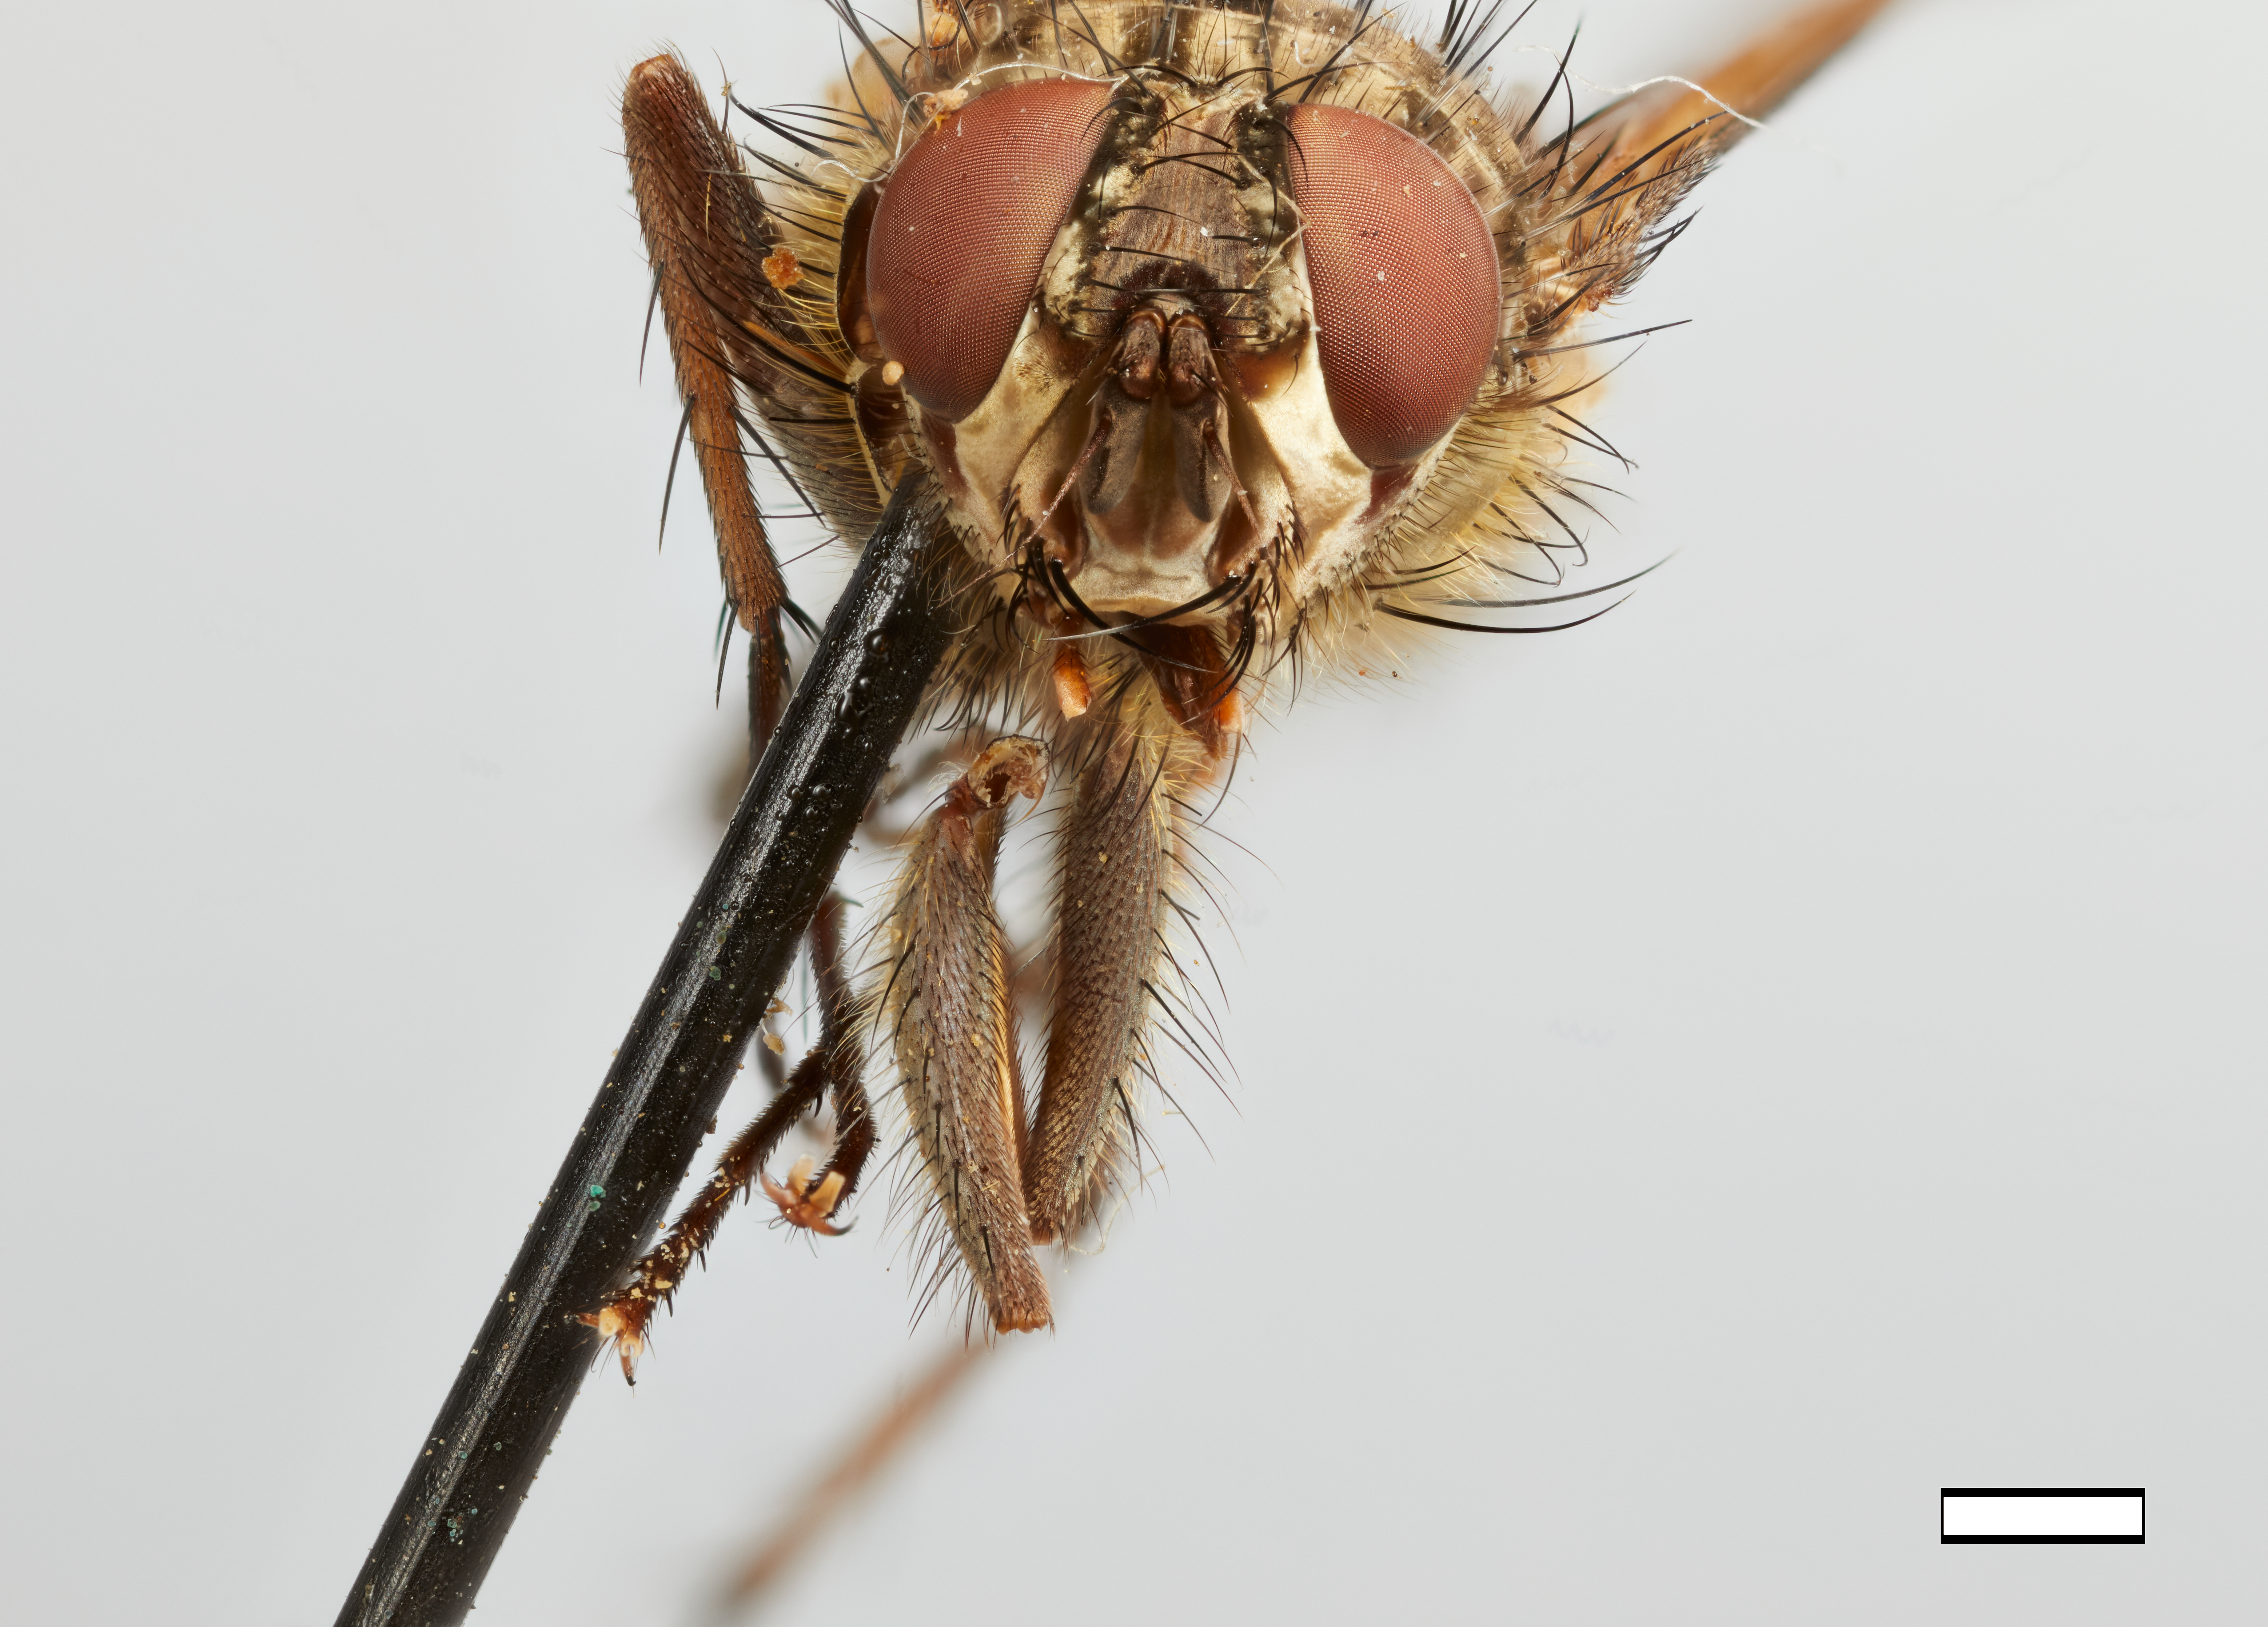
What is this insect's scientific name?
Notodytes aurea
